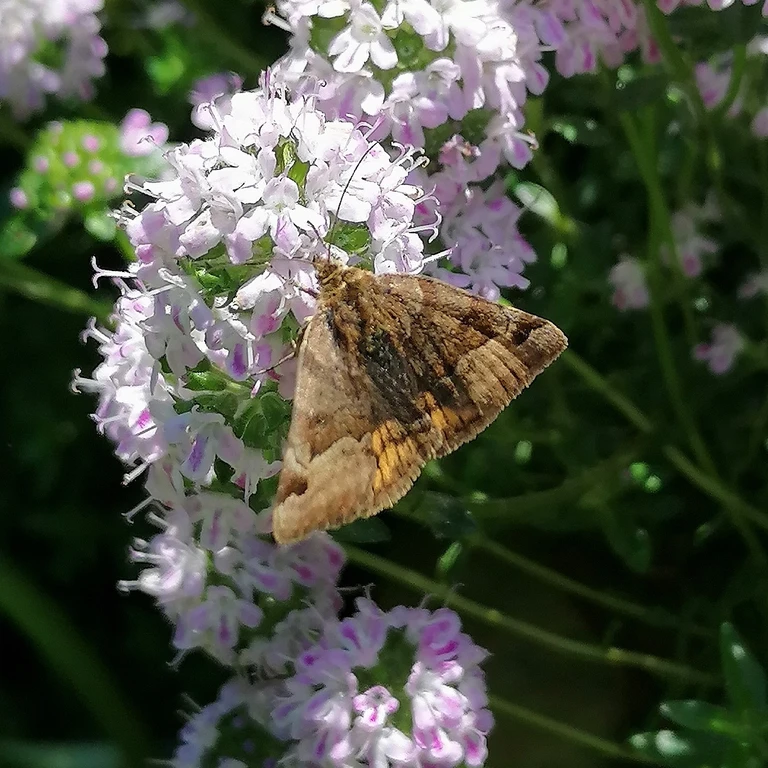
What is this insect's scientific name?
Euclidia glyphica
